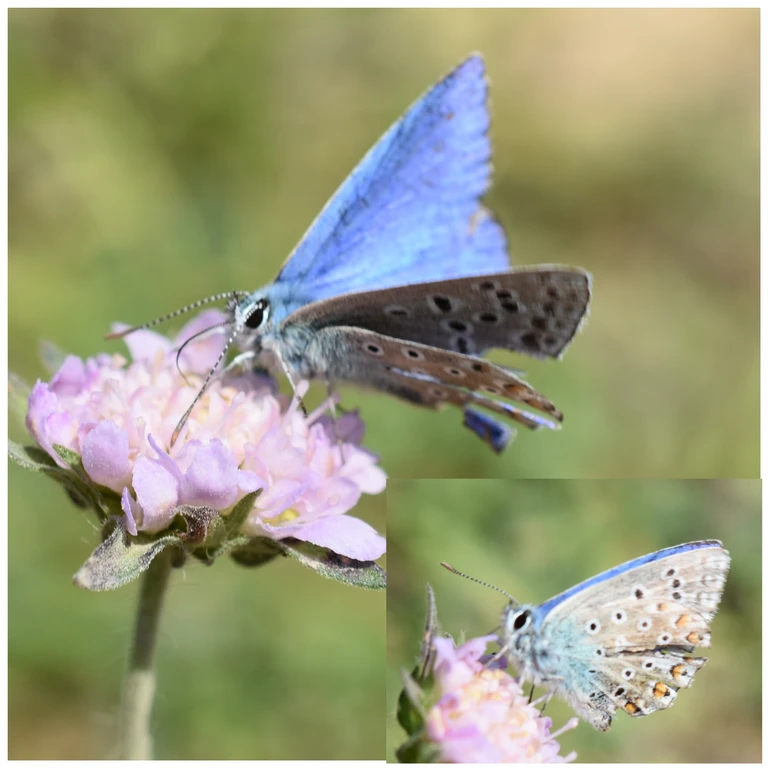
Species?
Lysandra bellargus
